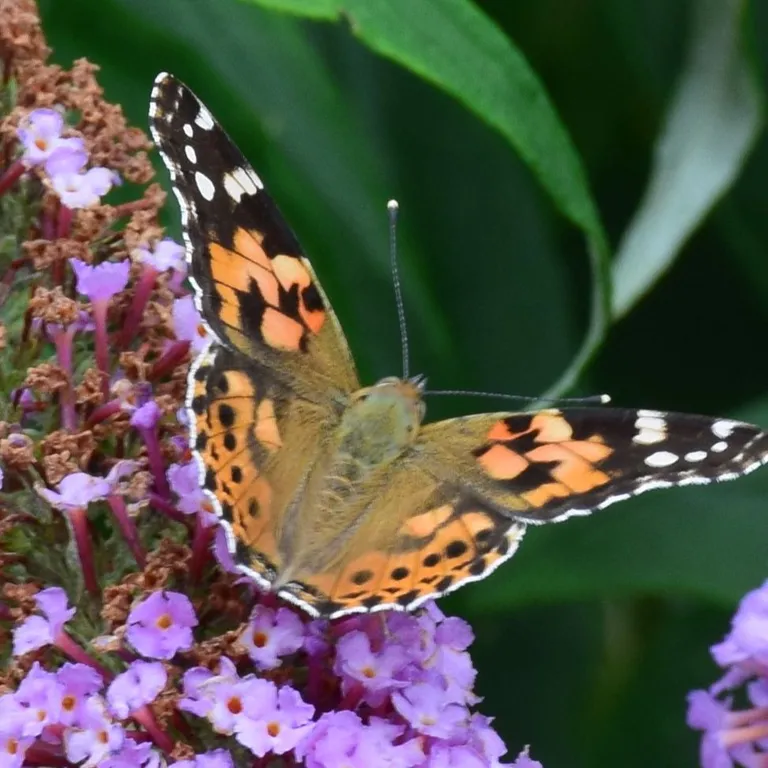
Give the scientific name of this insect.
Vanessa cardui
